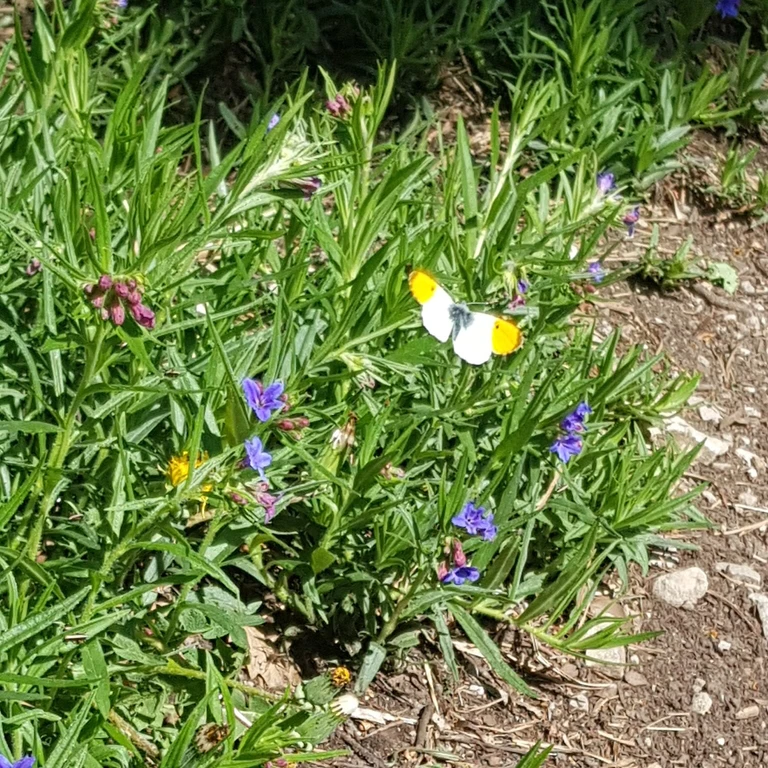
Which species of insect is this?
Anthocharis cardamines
